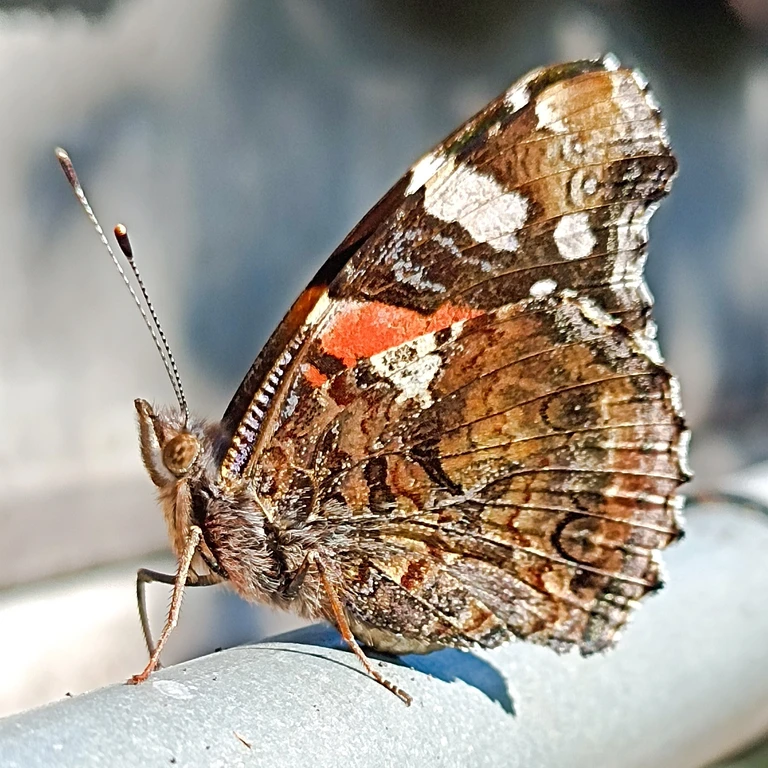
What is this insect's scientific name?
Vanessa atalanta
